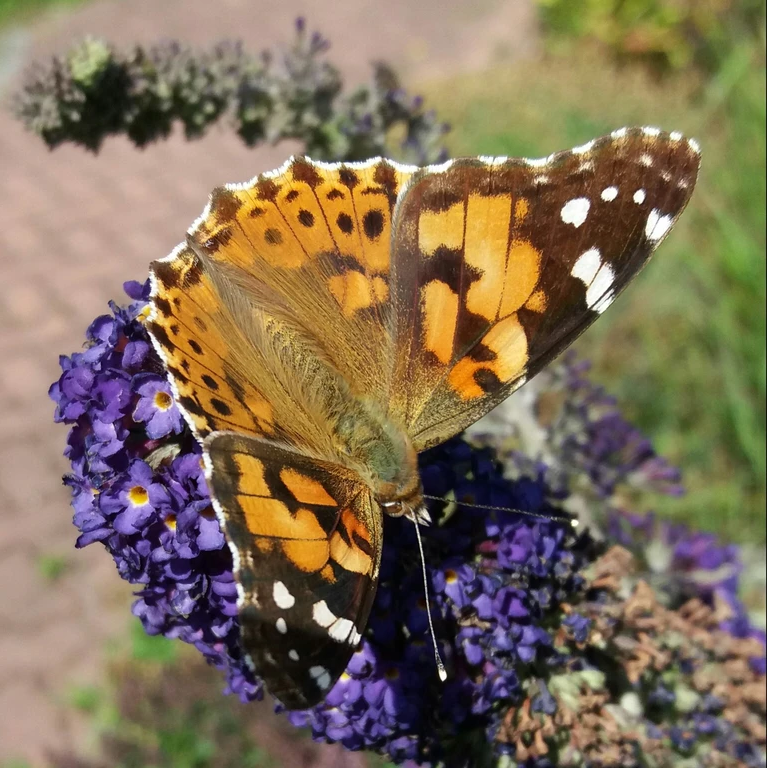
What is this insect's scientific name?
Vanessa cardui
